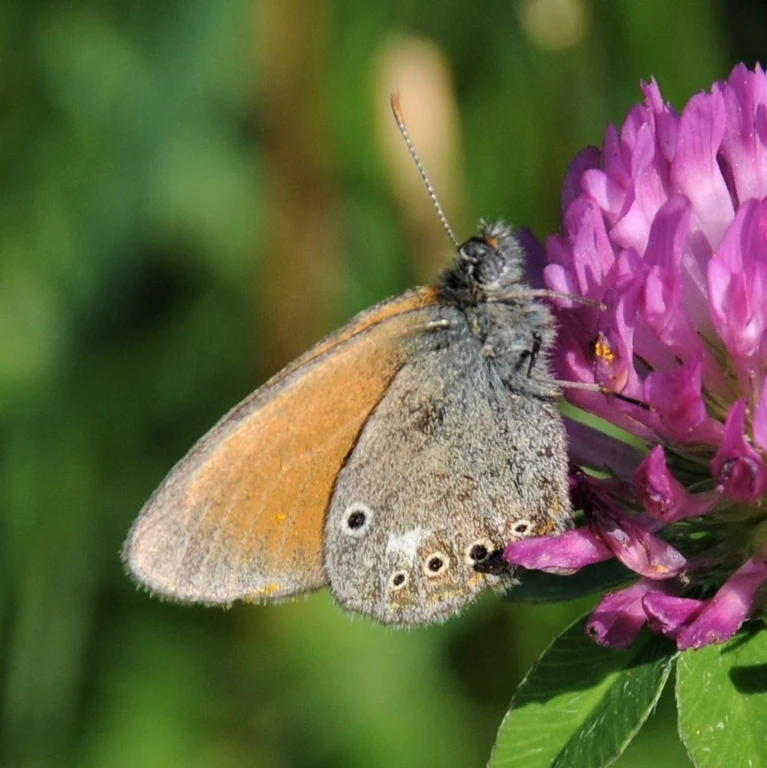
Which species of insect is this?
Coenonympha glycerion (also Coenonympha iphis)
